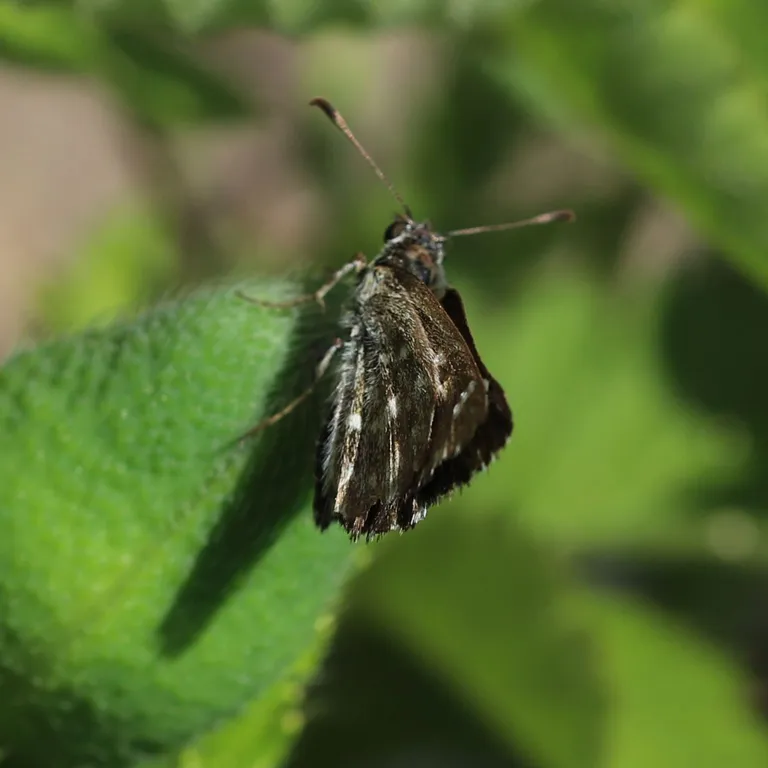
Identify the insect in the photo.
Carcharodus alceae
